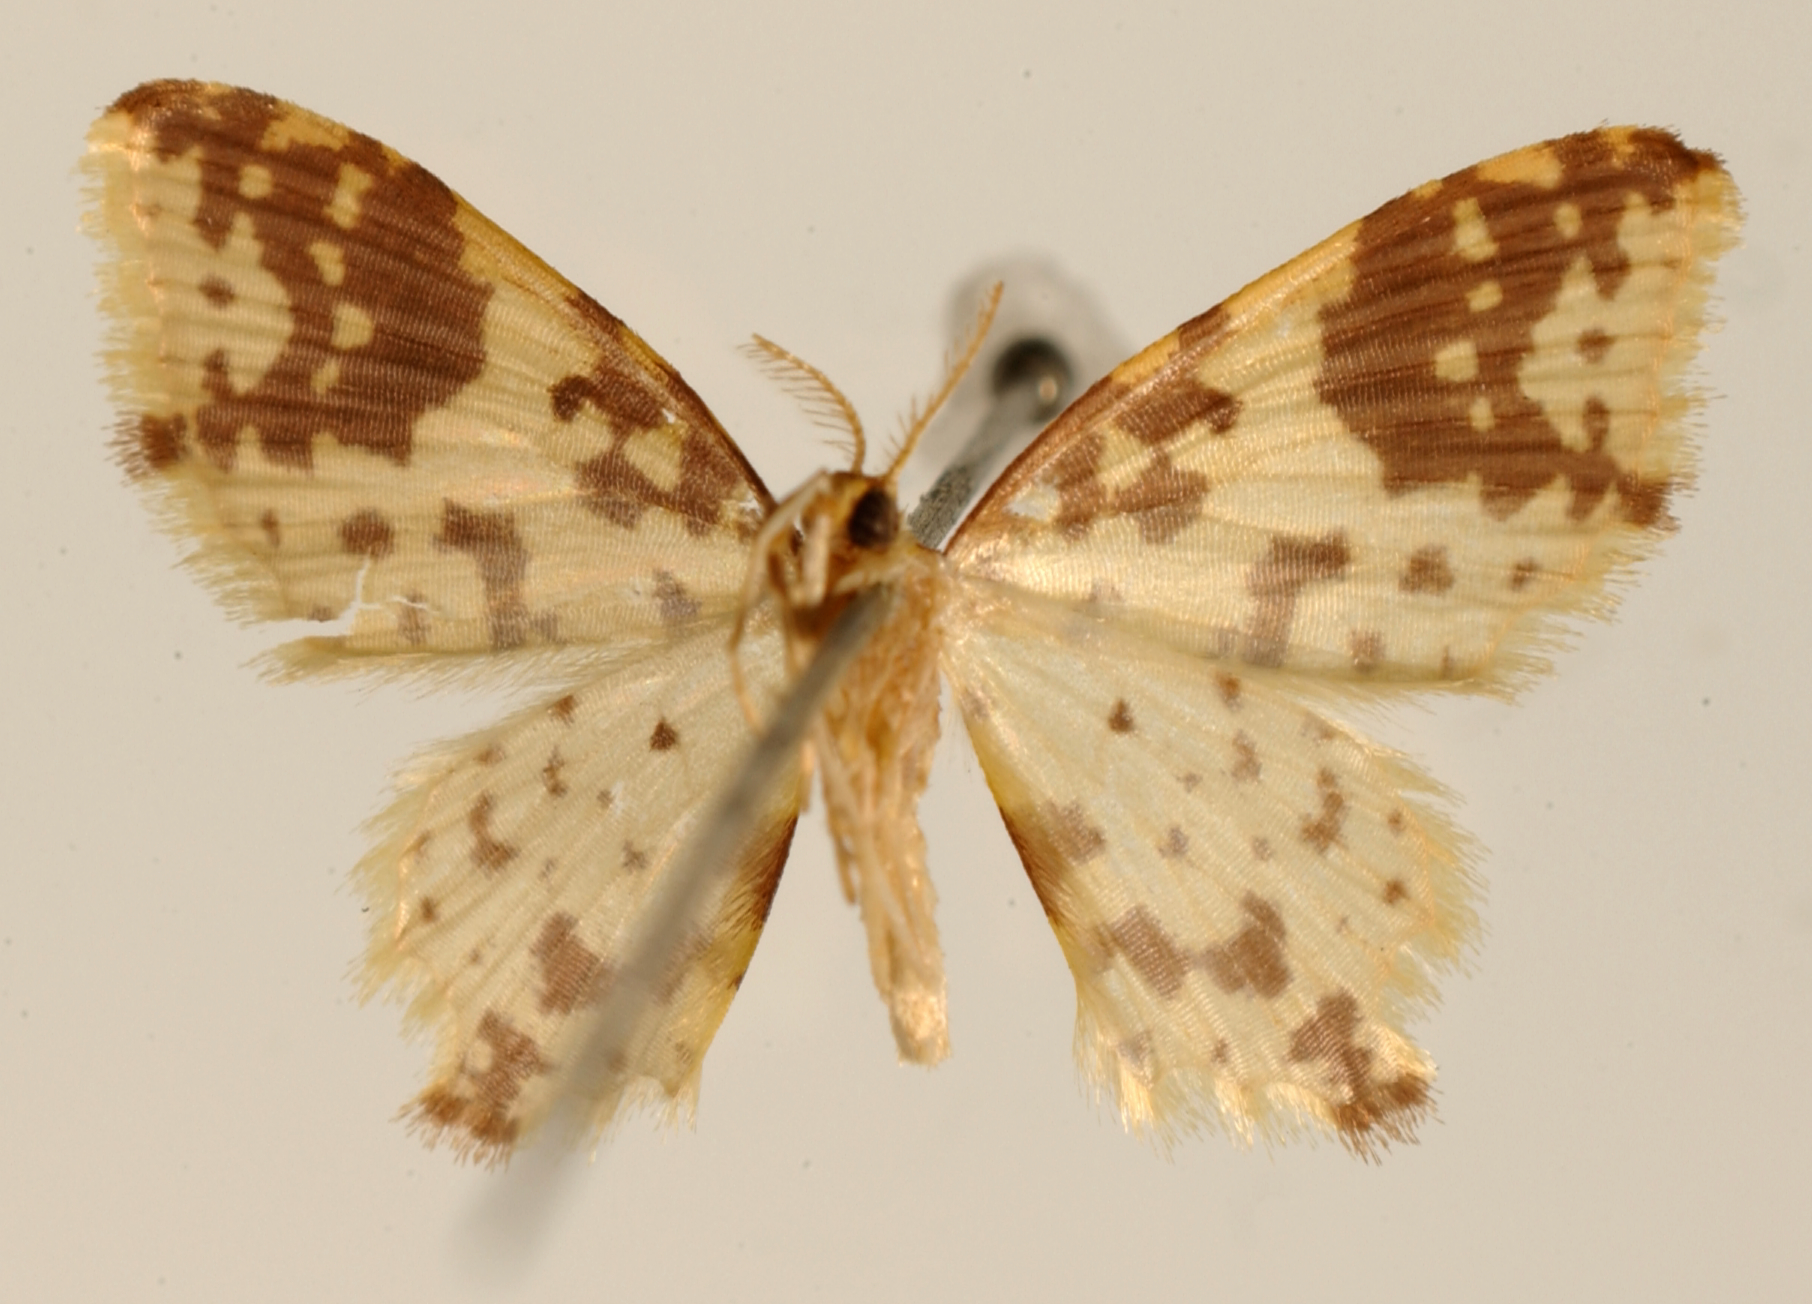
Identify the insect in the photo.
Cambogia pseudobada
